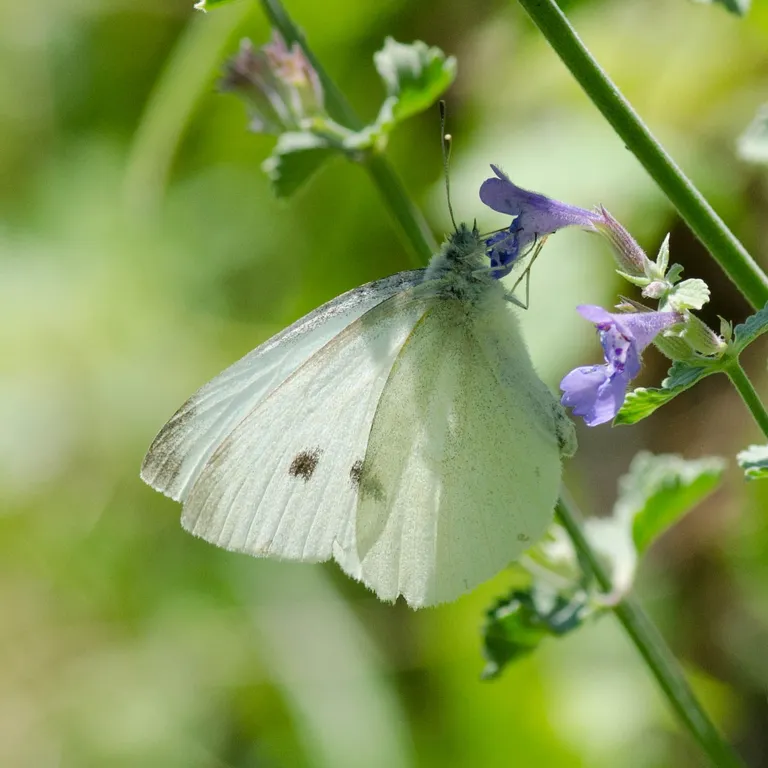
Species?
Pieris rapae
